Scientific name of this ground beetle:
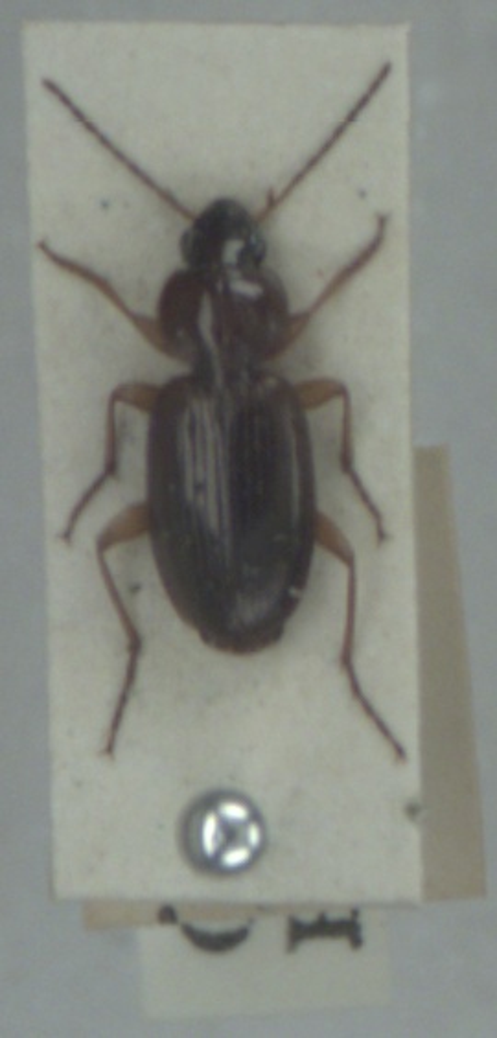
Olisthopus rotundatus
